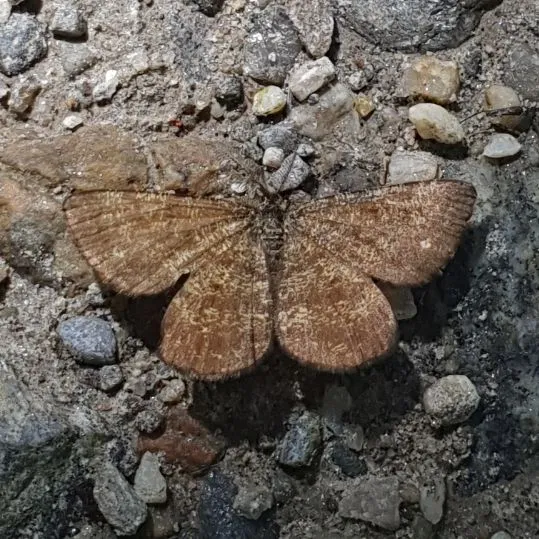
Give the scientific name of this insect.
Ematurga atomaria
